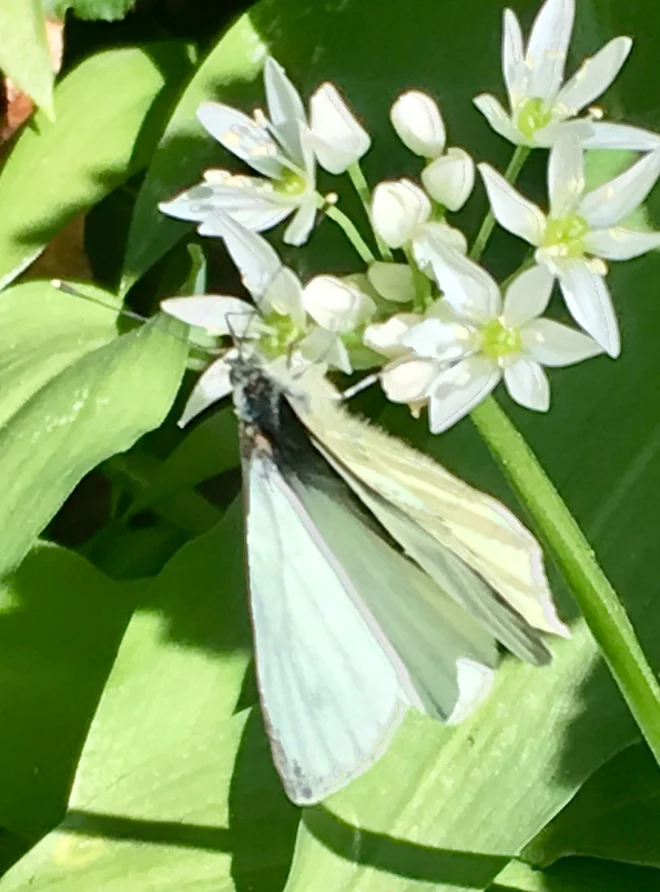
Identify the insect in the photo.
Pieris napi
